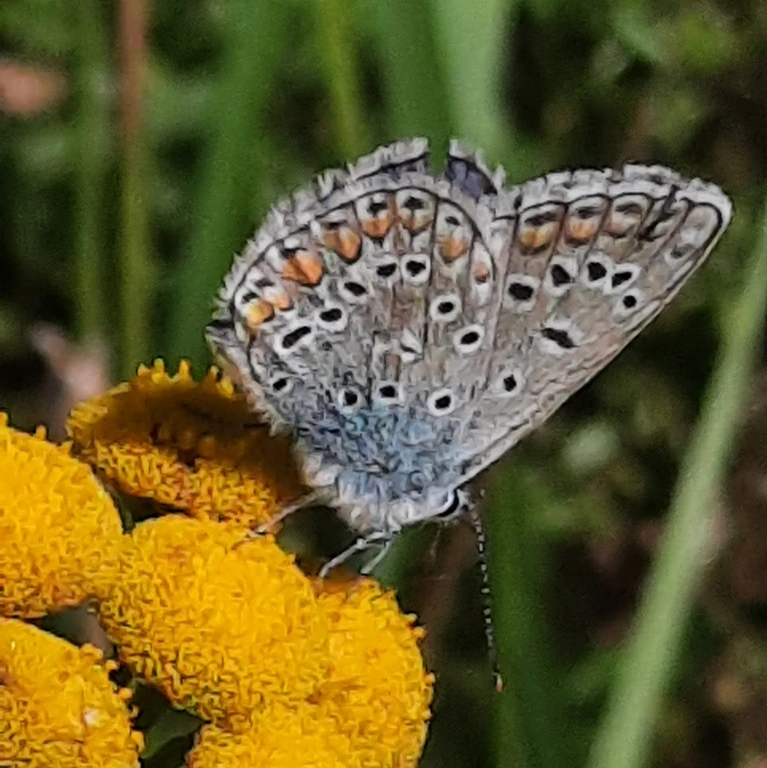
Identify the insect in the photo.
Polyommatus icarus
